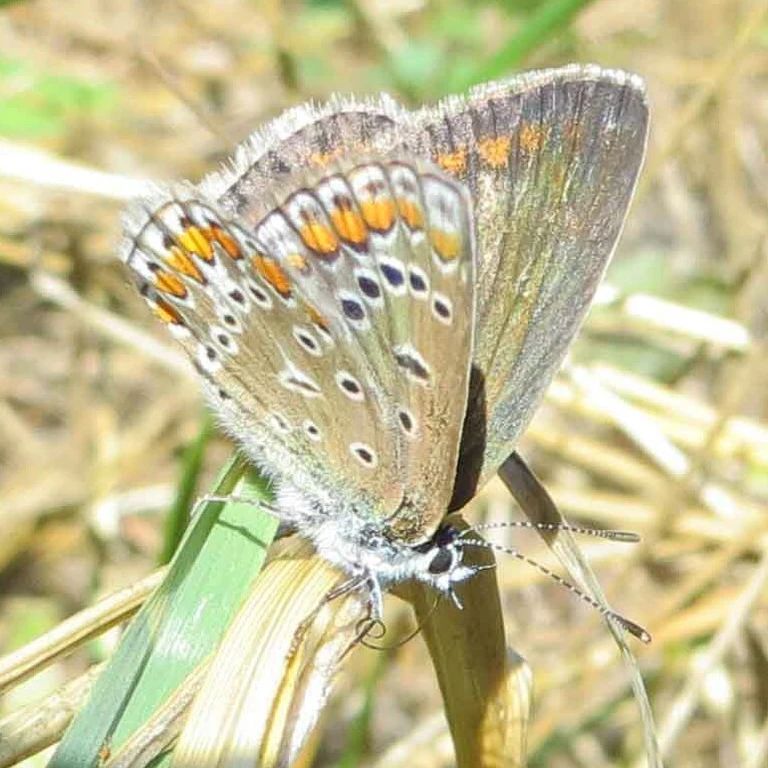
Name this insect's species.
Polyommatus icarus
